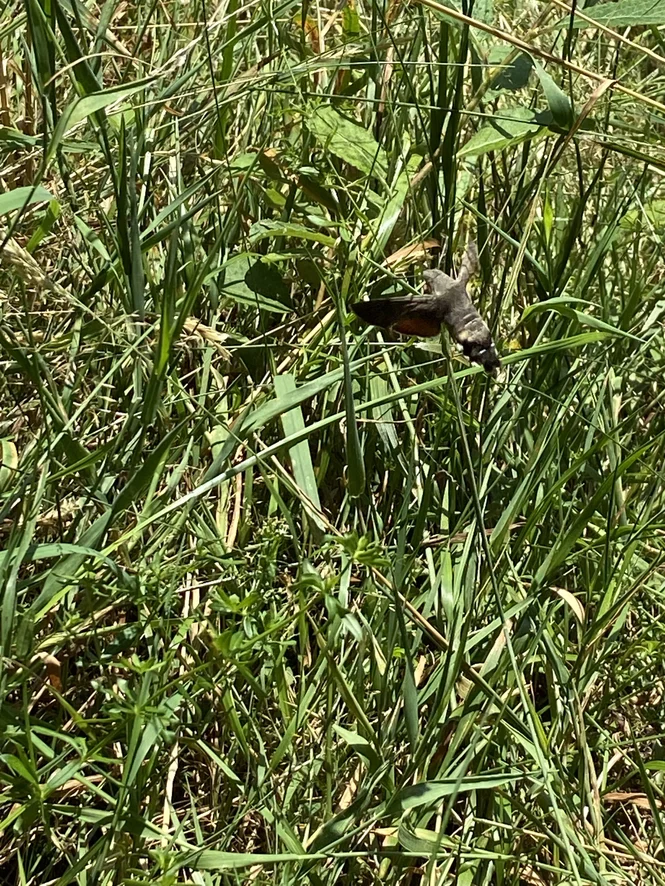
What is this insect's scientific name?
Macroglossum stellatarum
